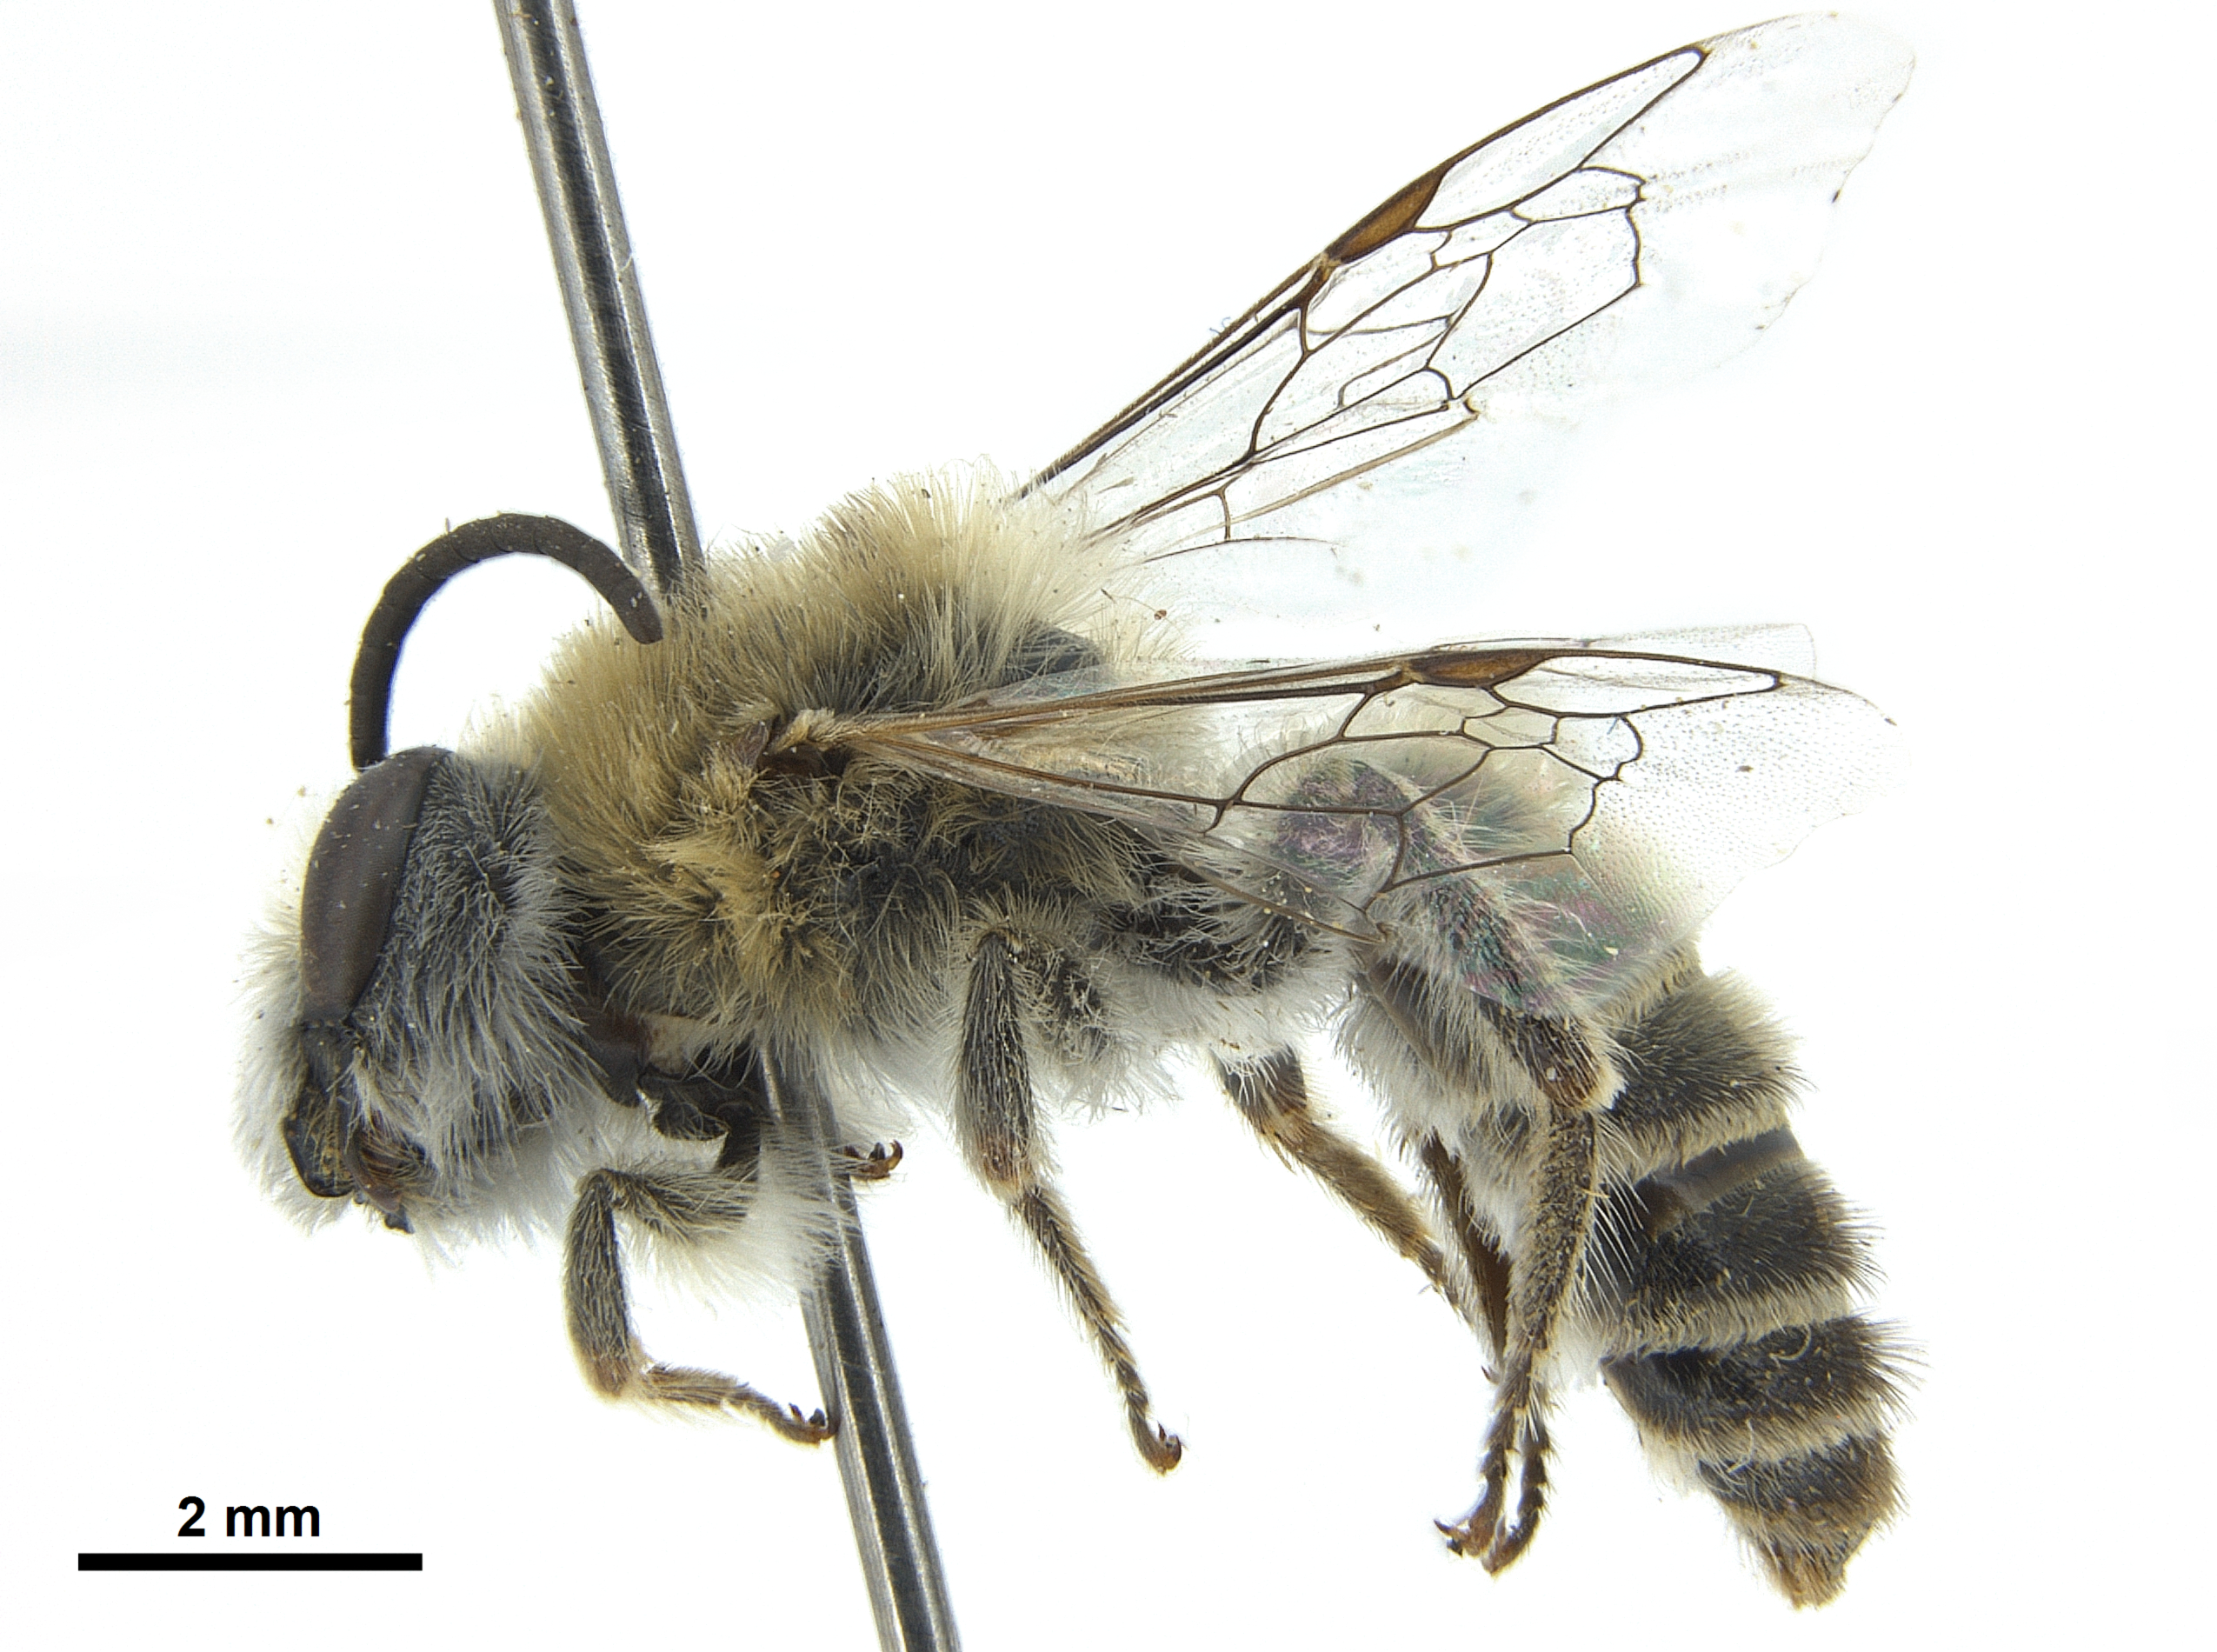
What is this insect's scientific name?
Lonchopria robertsi
